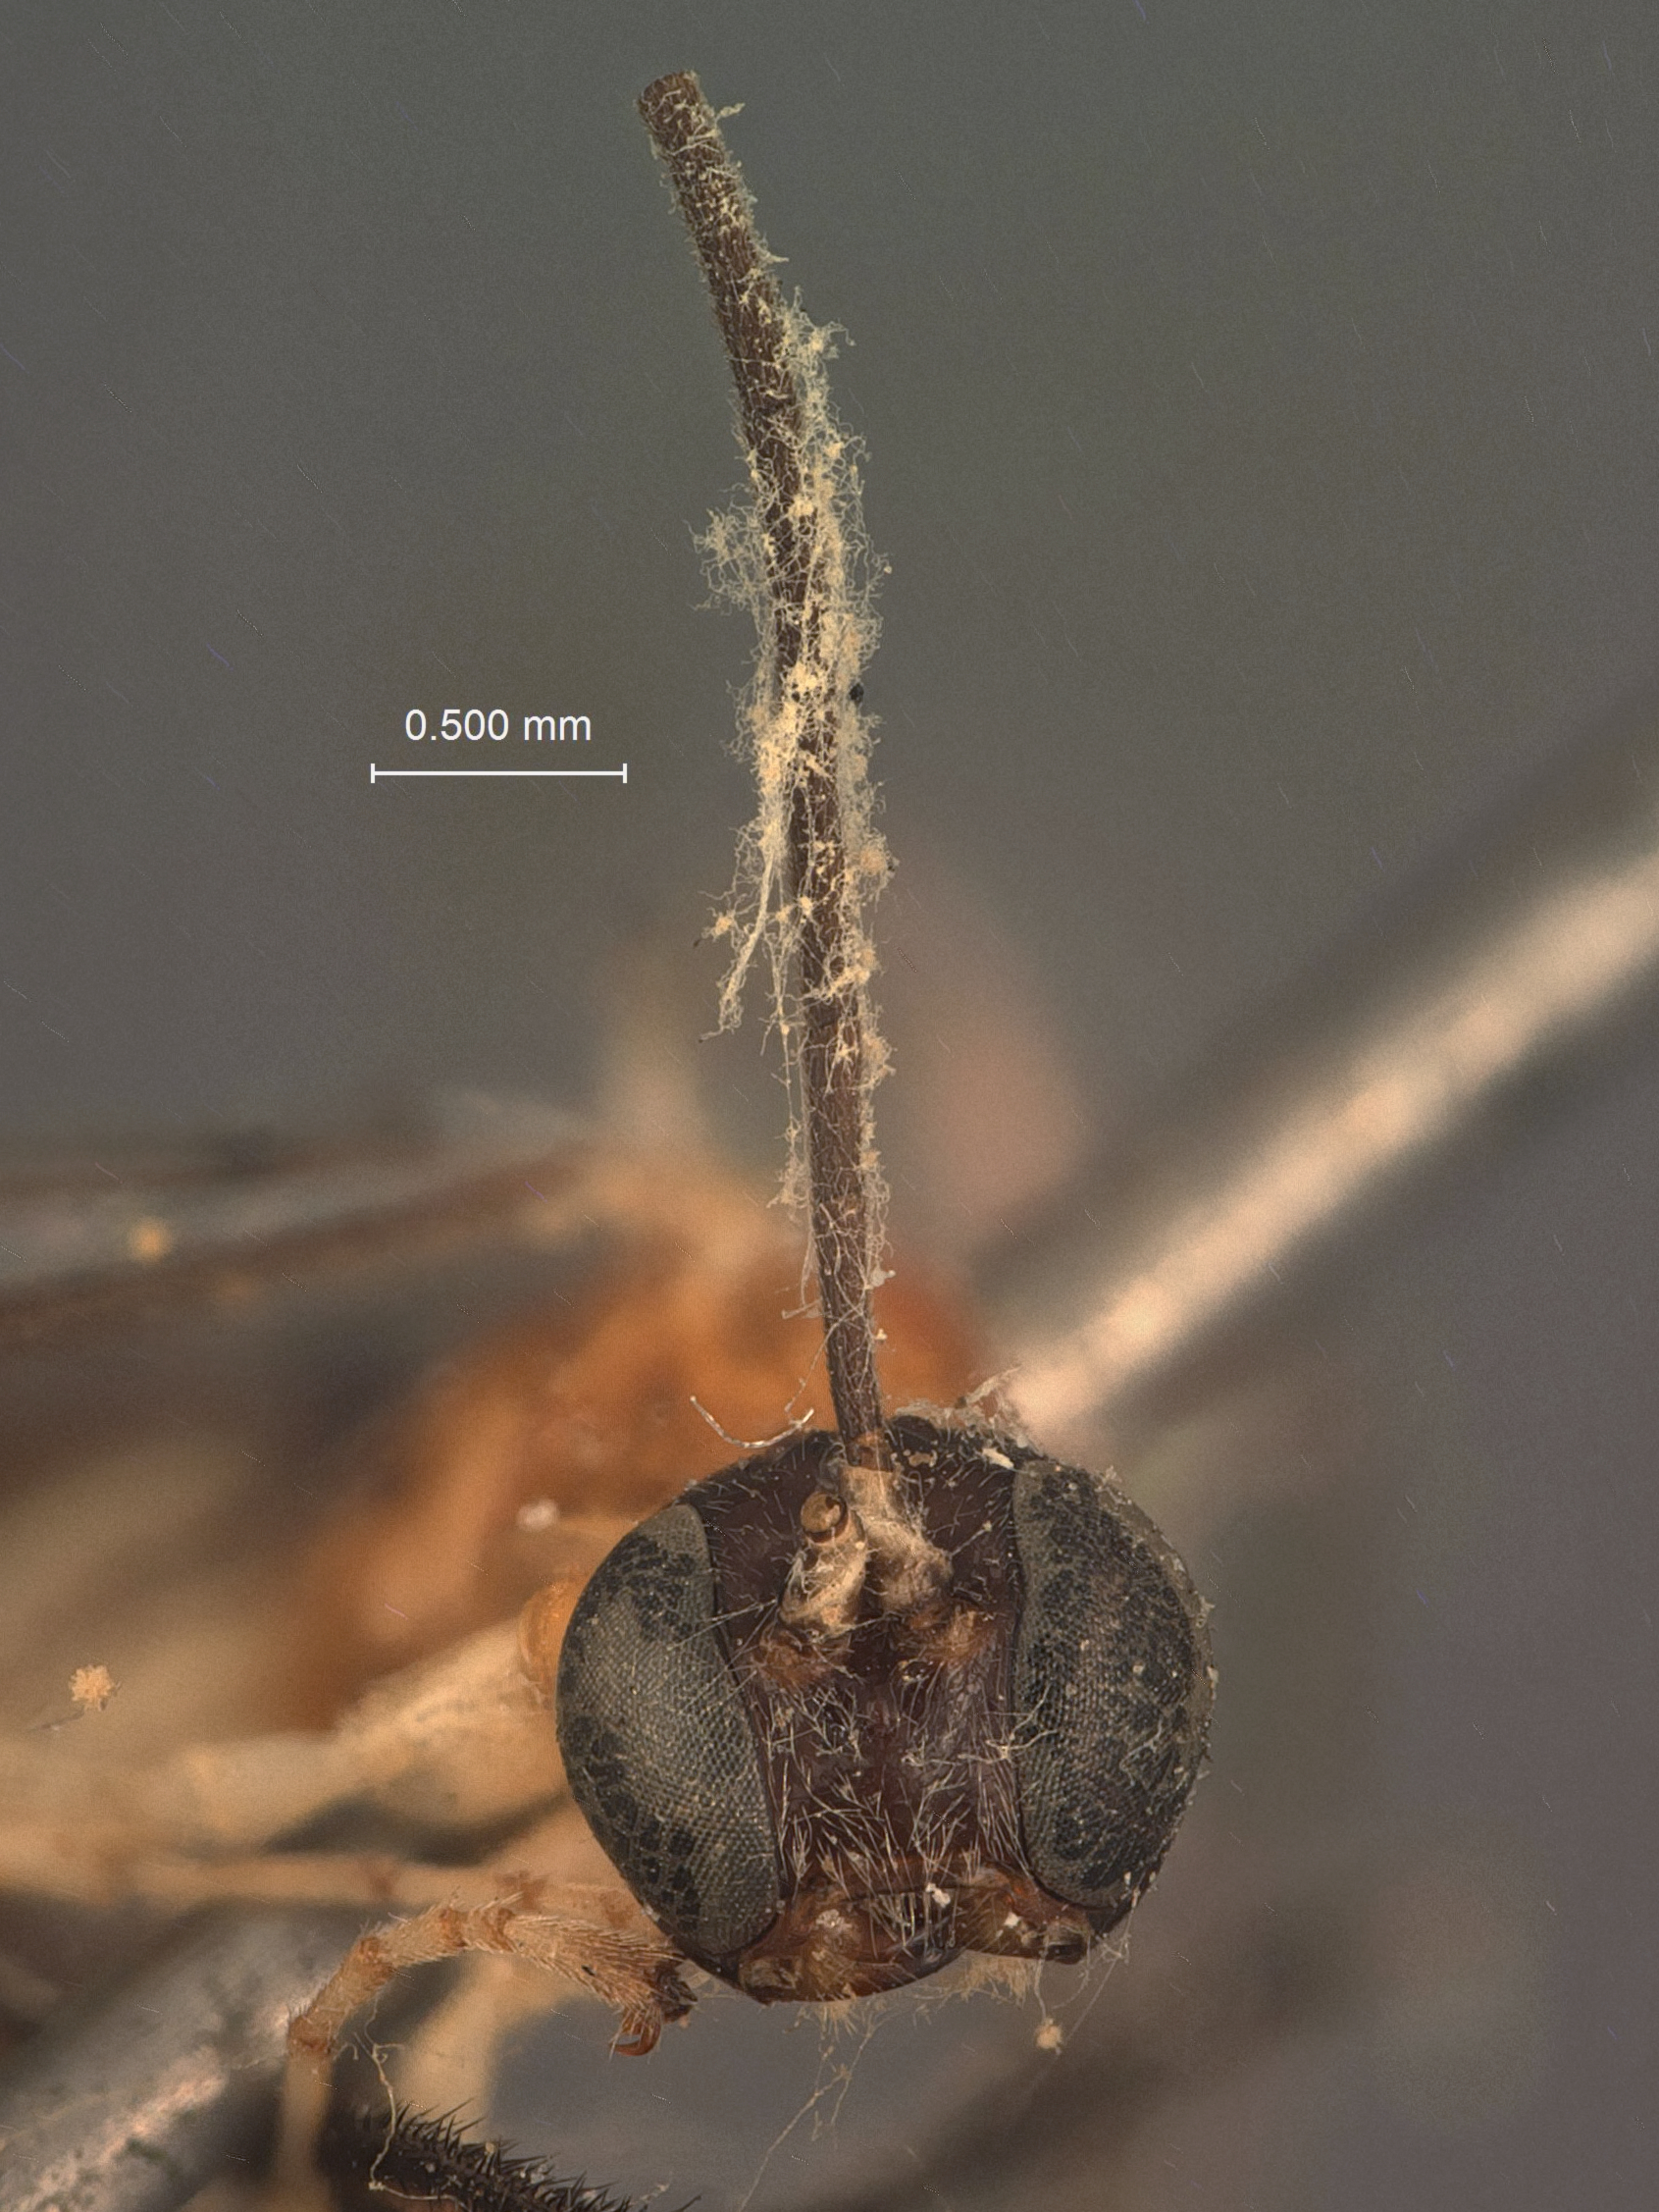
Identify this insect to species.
Pimpla xanthothorax
